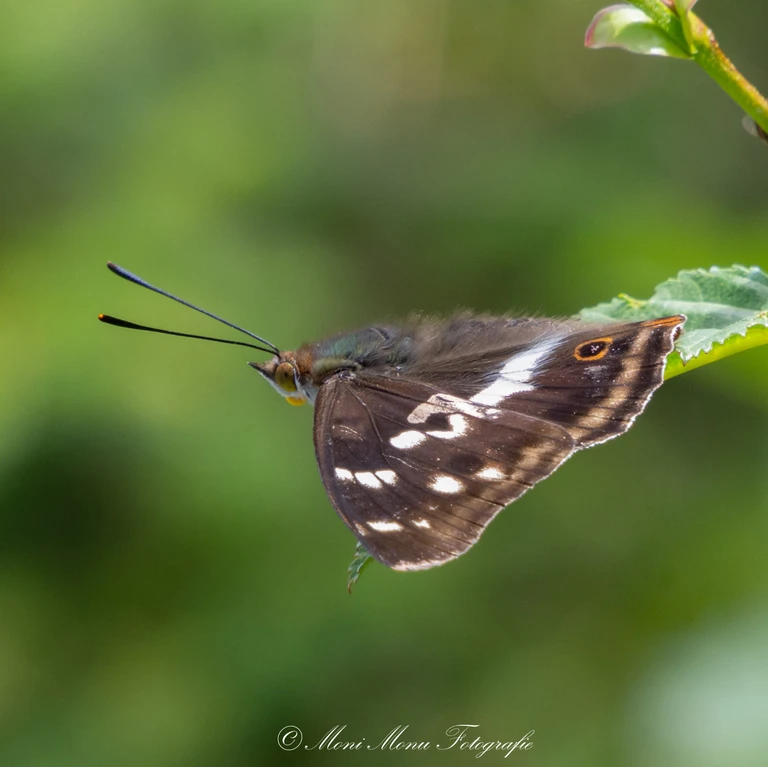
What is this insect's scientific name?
Apatura iris
